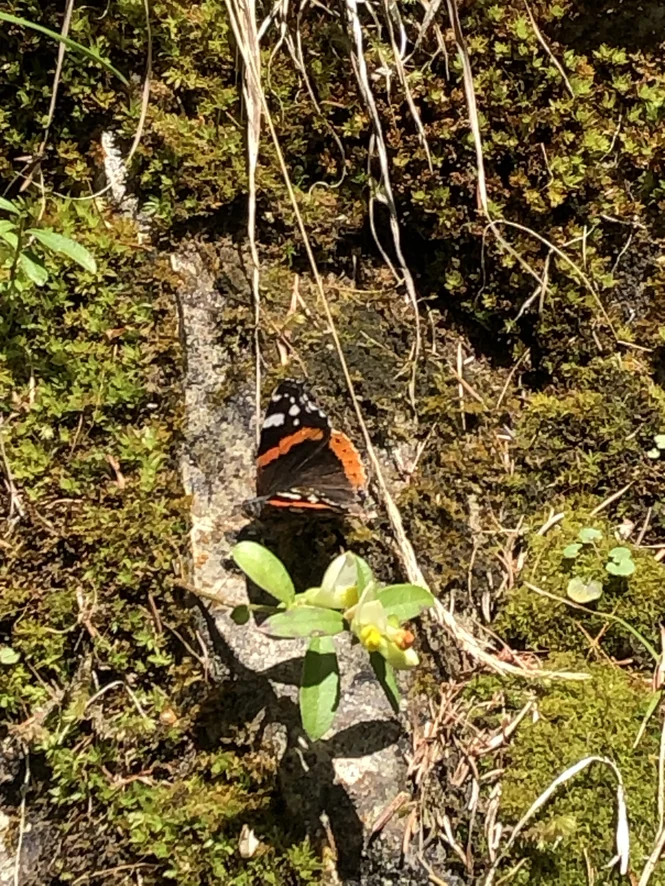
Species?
Vanessa atalanta
